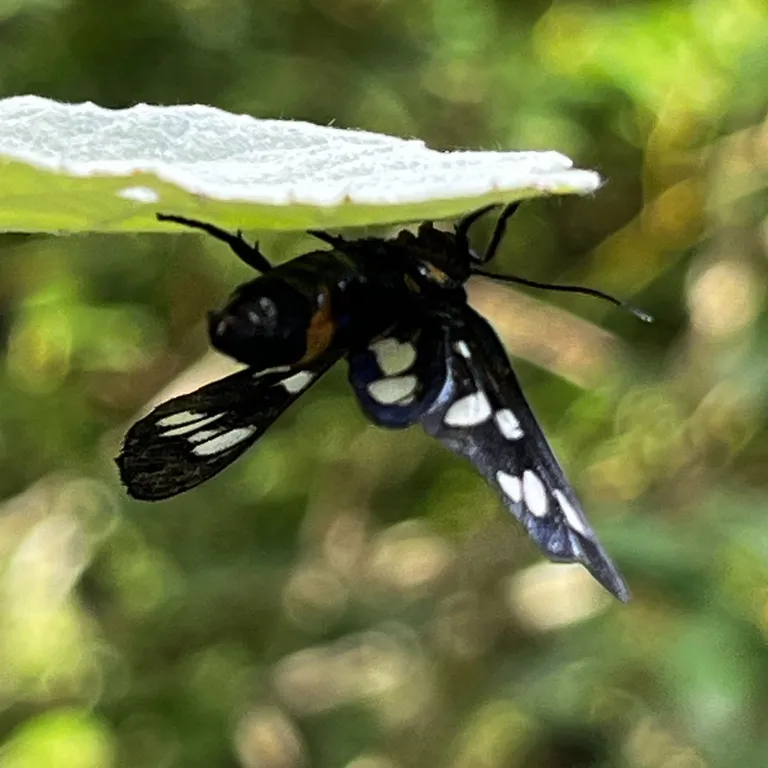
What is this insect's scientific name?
Amata phegea
